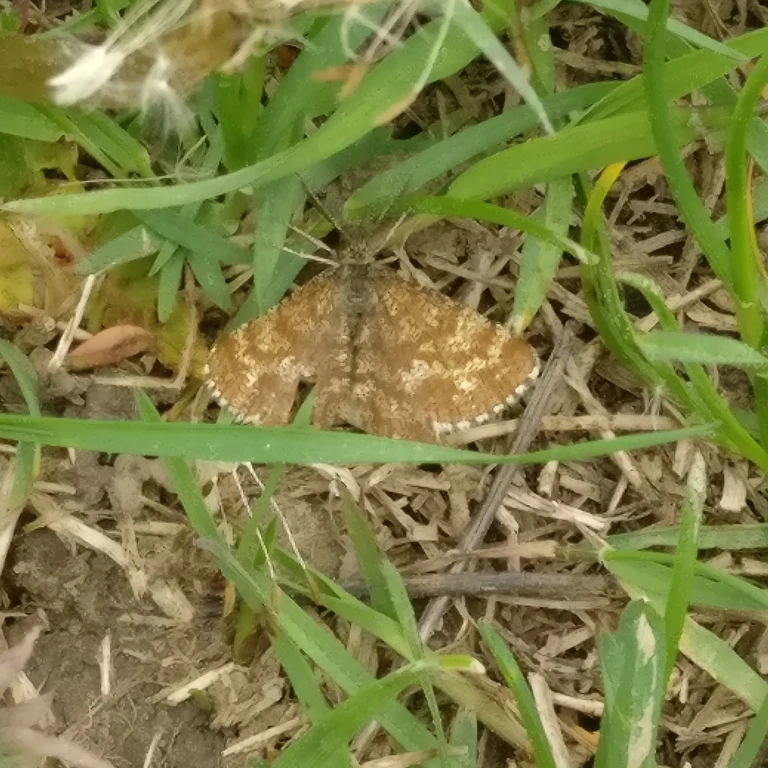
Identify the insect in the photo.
Ematurga atomaria
